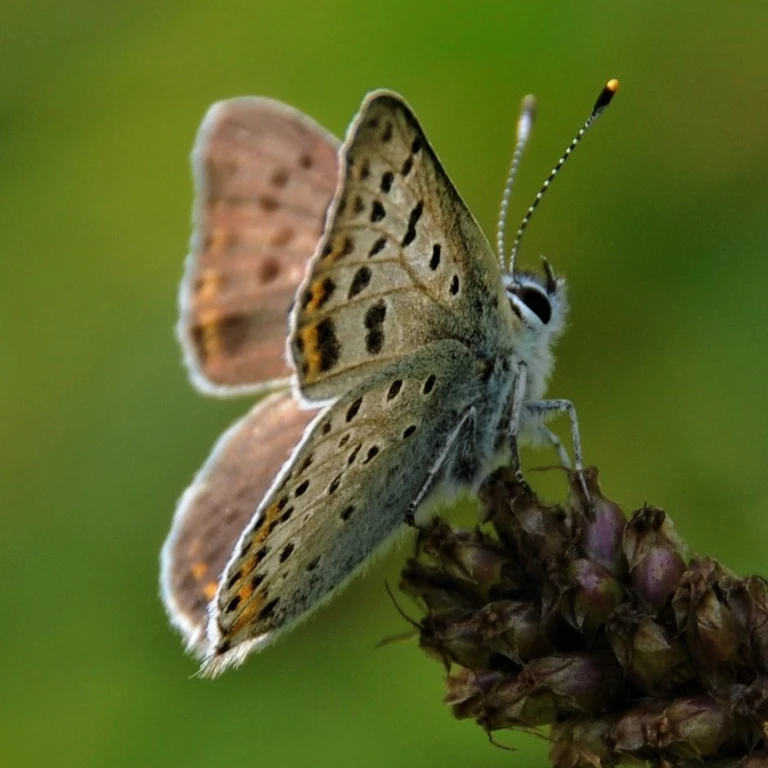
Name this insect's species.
Lycaena tityrus (also Loweia tityrus)
